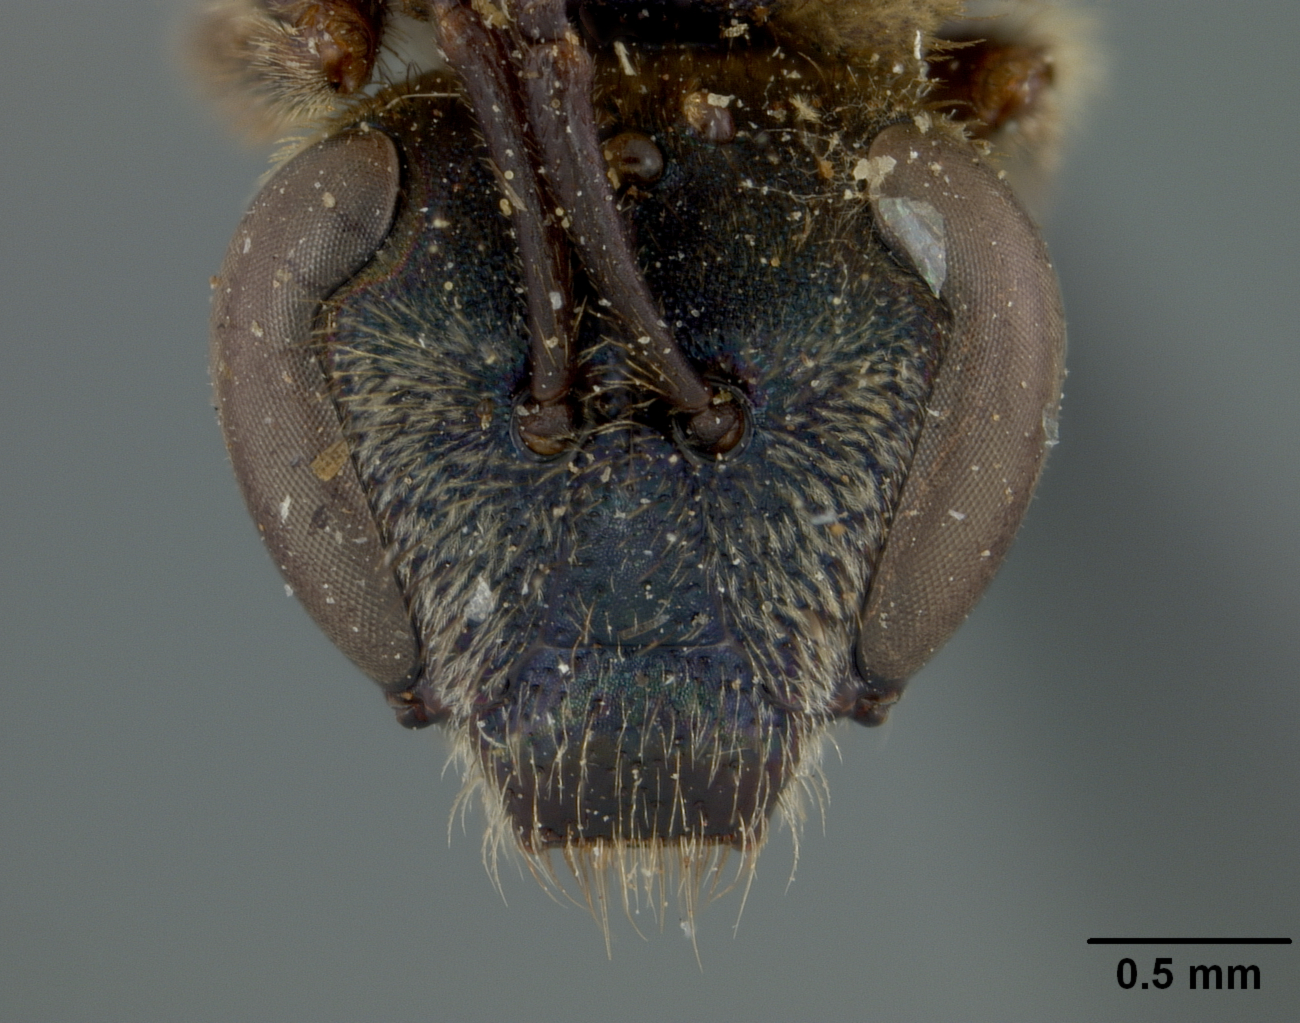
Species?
Neocorynura villosissima
